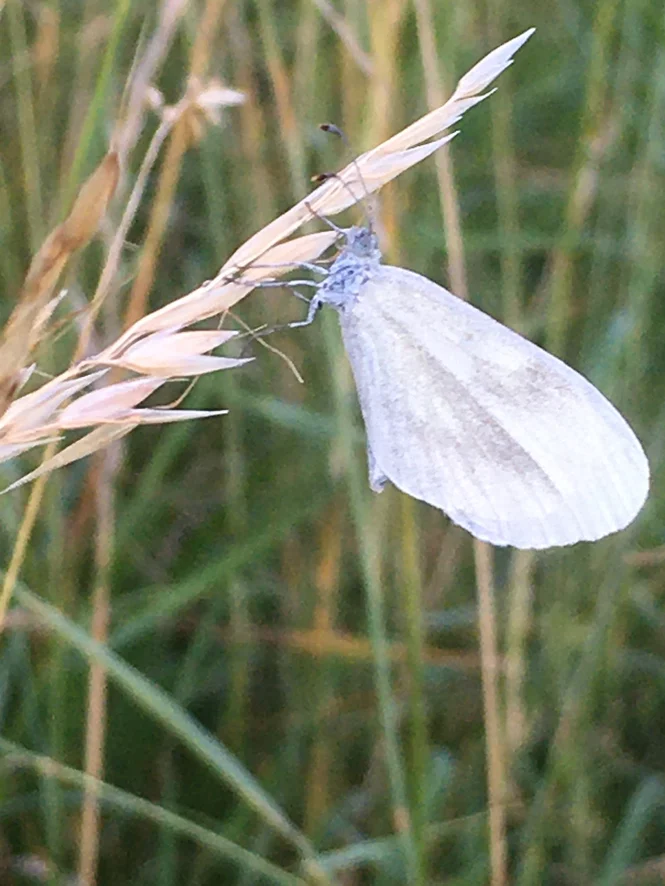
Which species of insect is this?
Leptidea sinapis/juvernica
